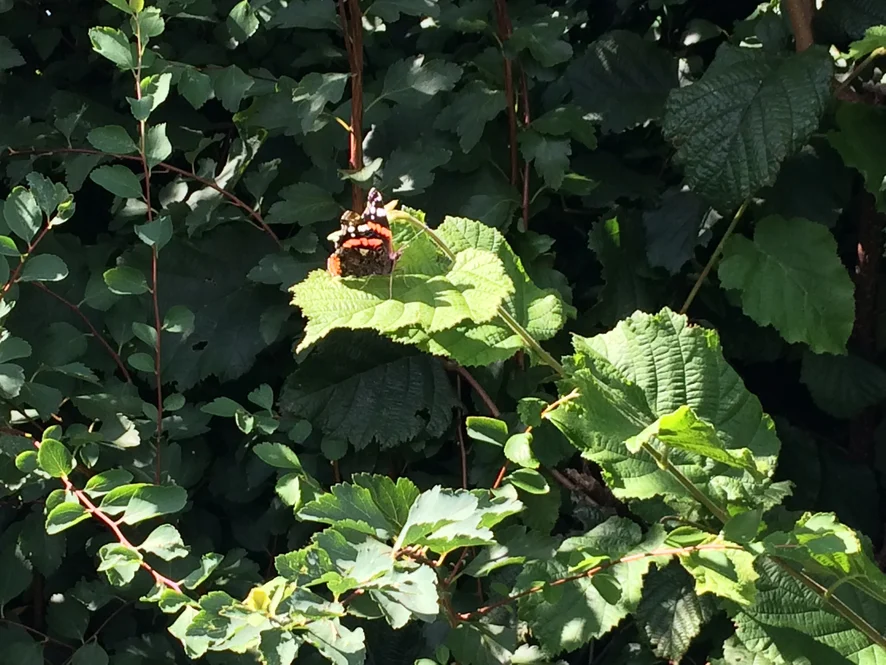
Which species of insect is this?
Vanessa atalanta
